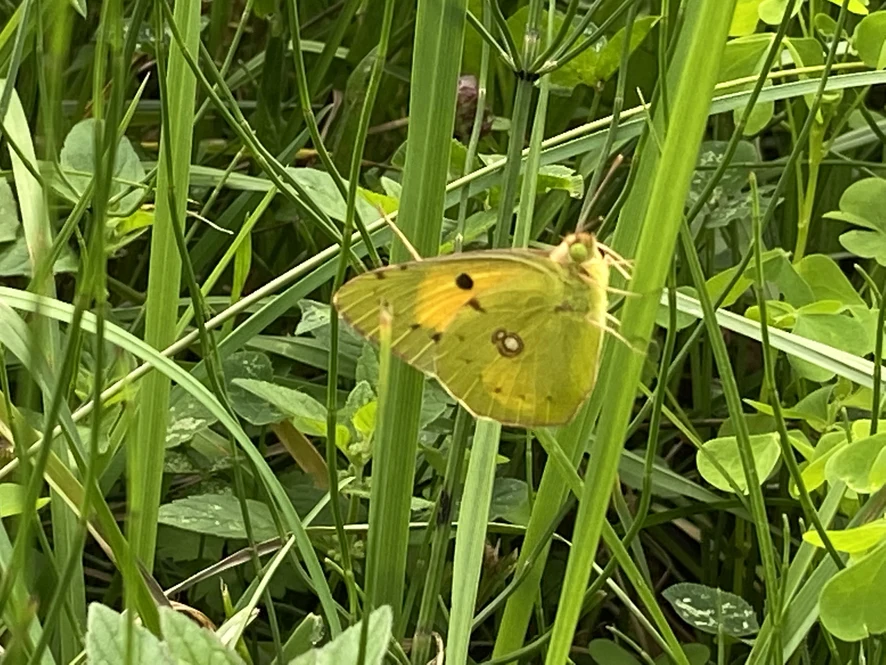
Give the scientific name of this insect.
Colias croceus
